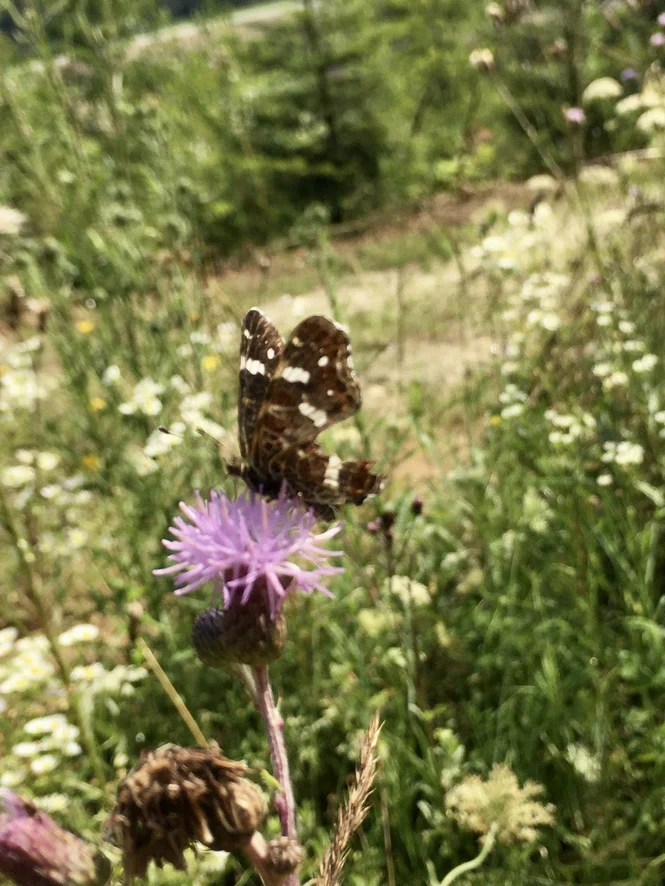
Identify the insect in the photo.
Araschnia levana
